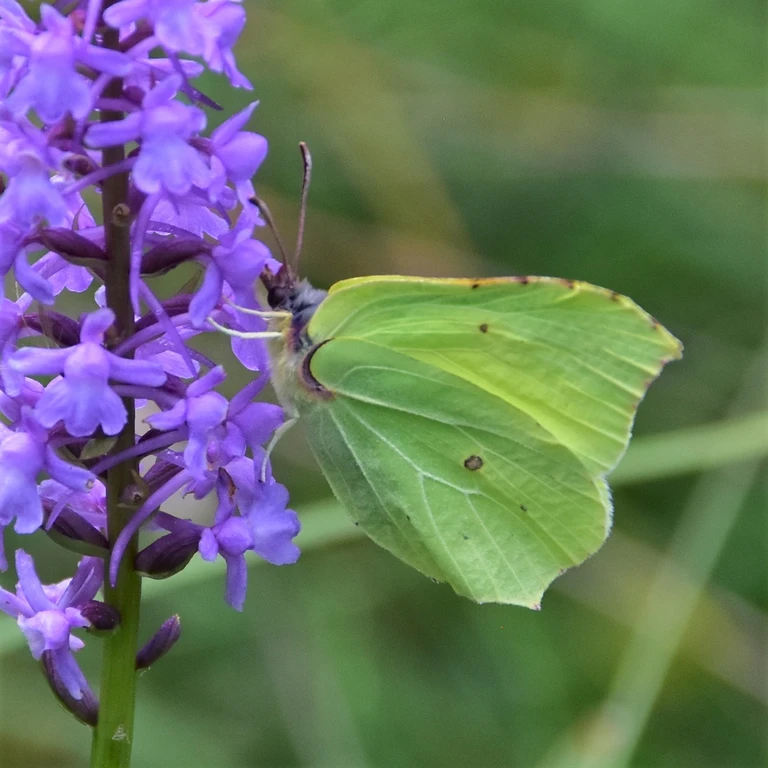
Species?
Gonepteryx rhamni
